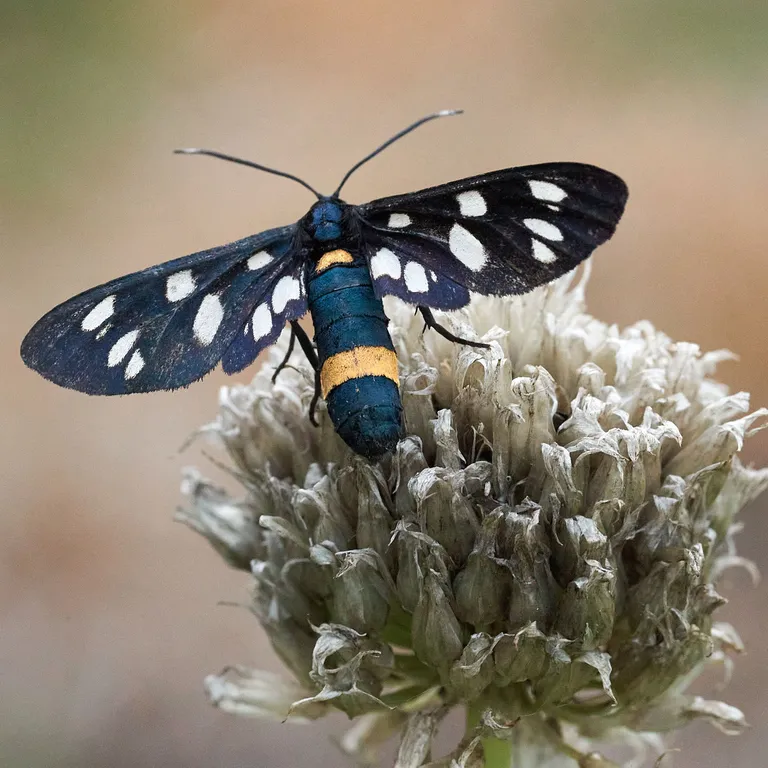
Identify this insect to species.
Amata phegea
